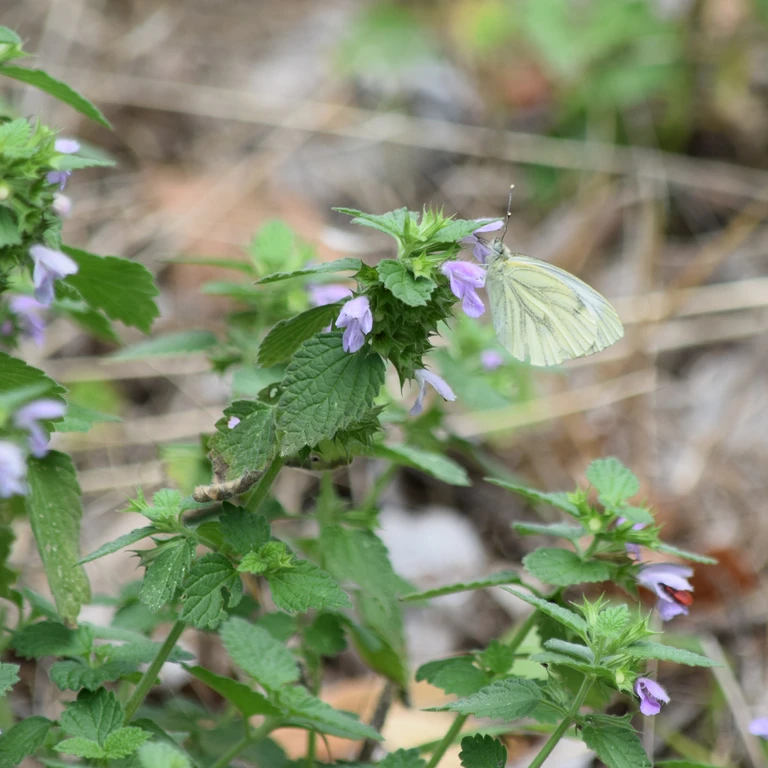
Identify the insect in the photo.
Pieris napi
